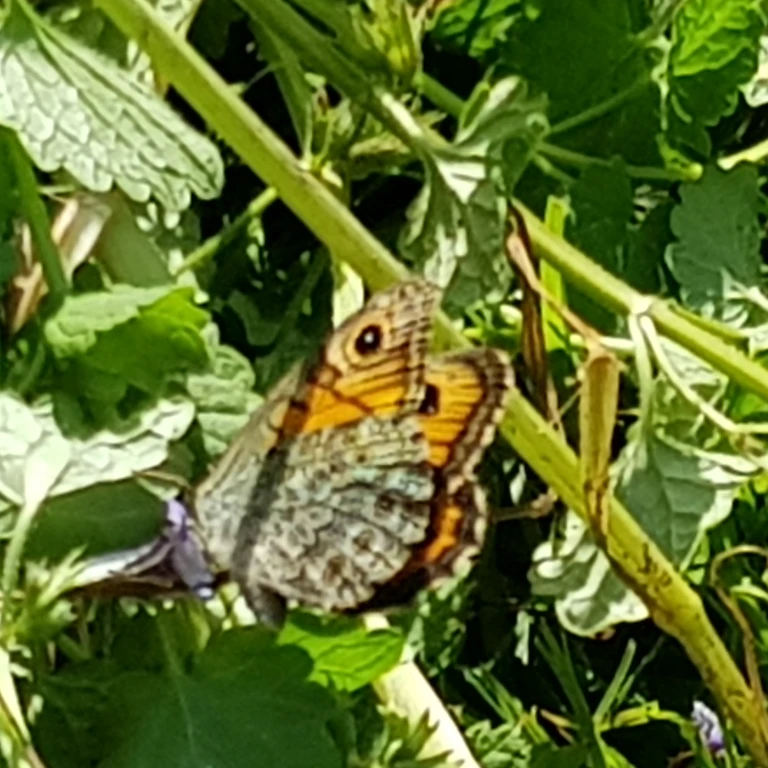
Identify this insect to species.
Lasiommata megera (also Pararge megera)
